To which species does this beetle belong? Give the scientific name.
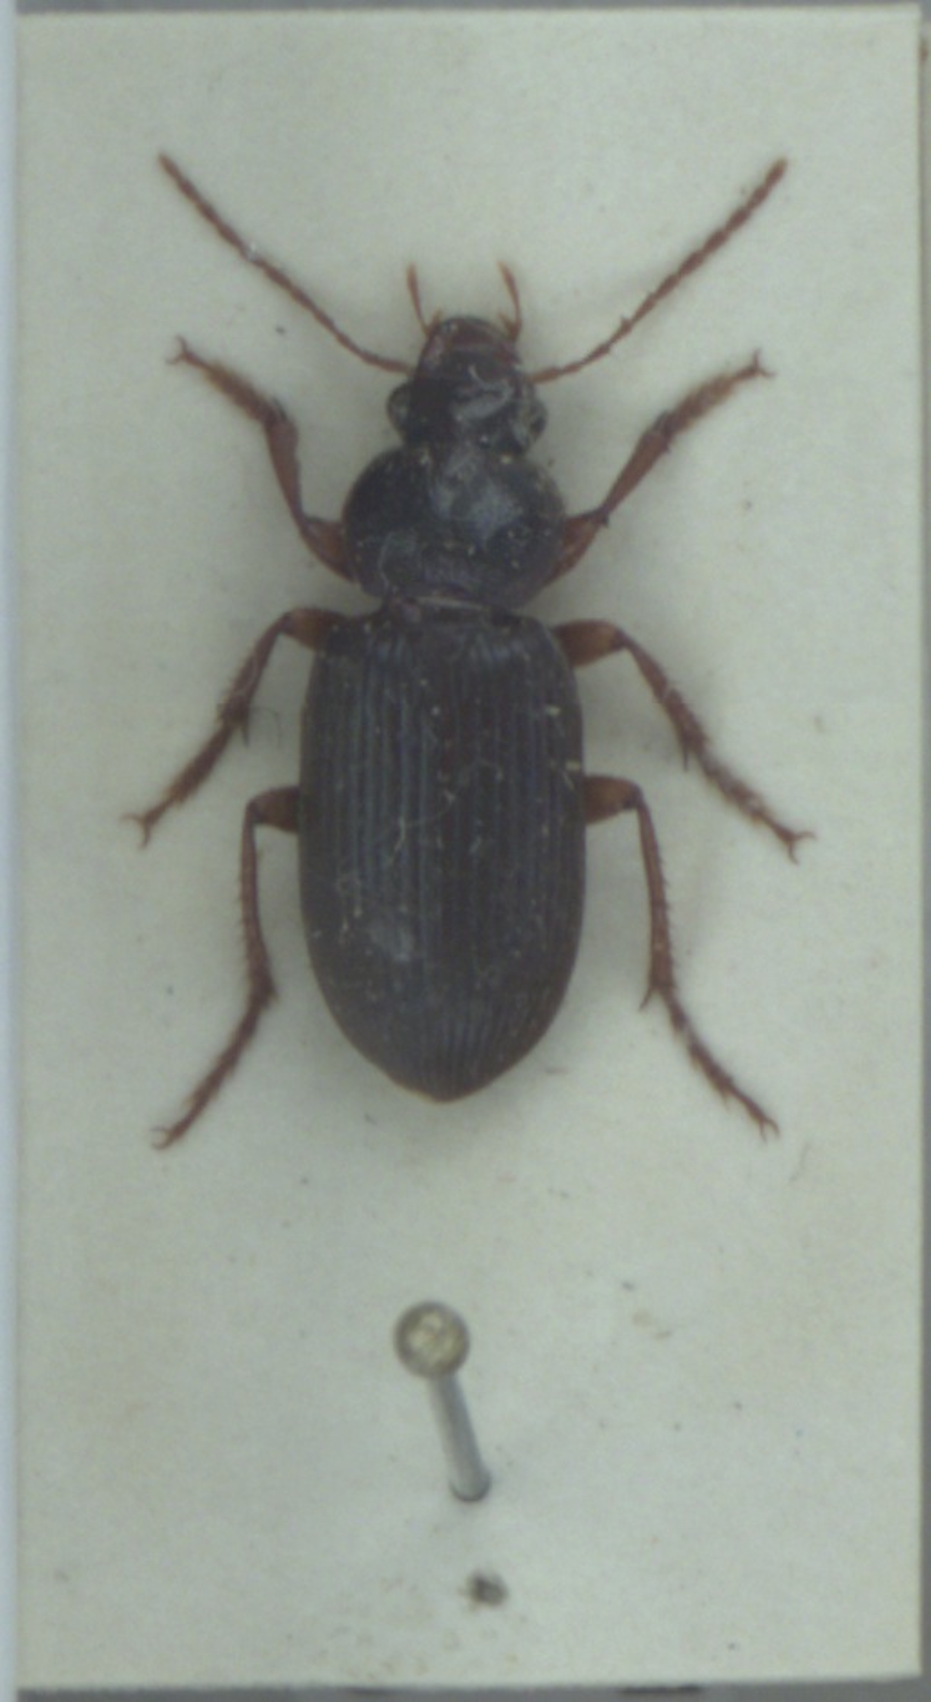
Ophonus ardosiacus
